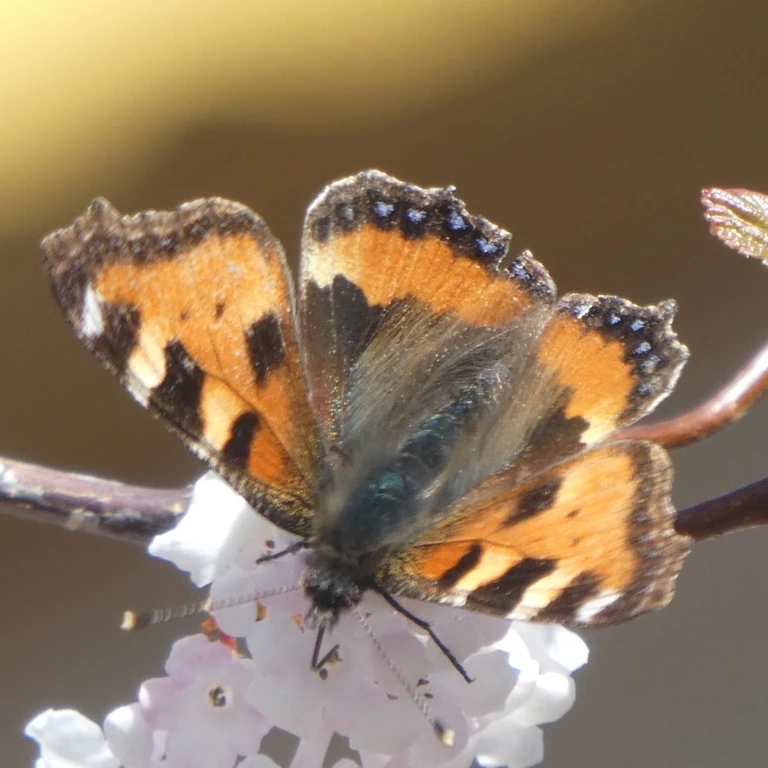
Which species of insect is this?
Aglais urticae
